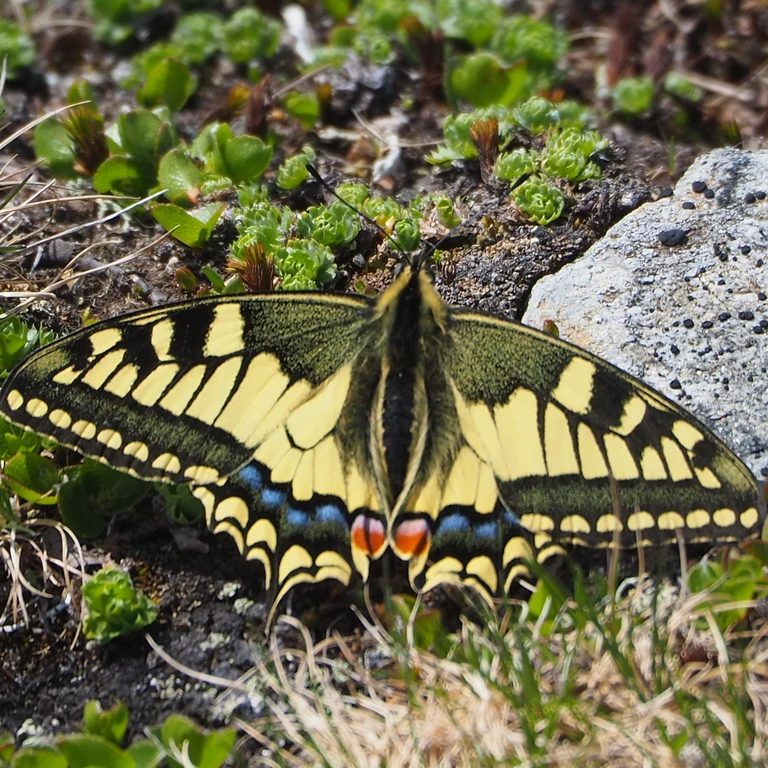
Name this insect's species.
Papilio machaon
